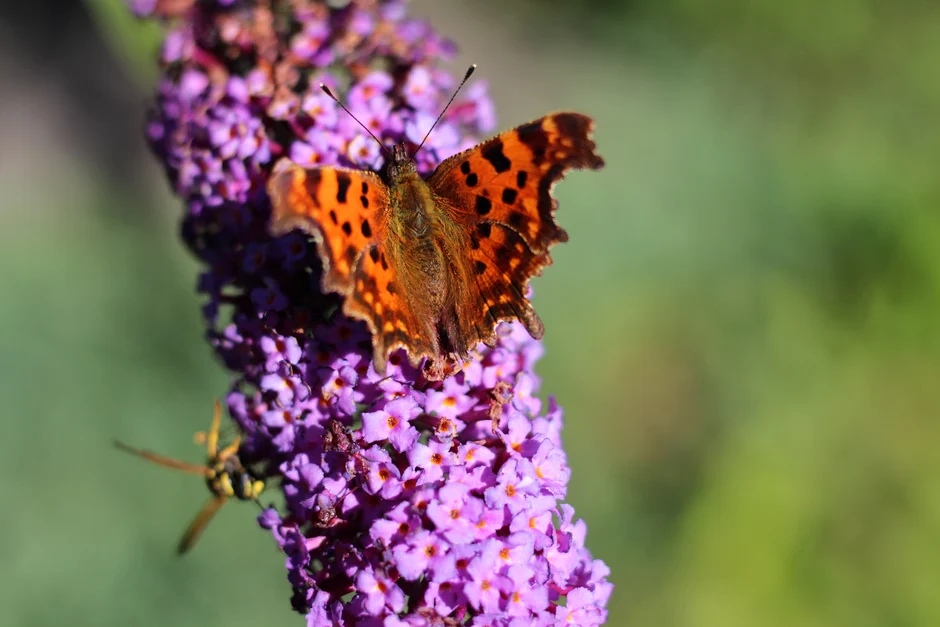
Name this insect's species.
Polygonia c-album
